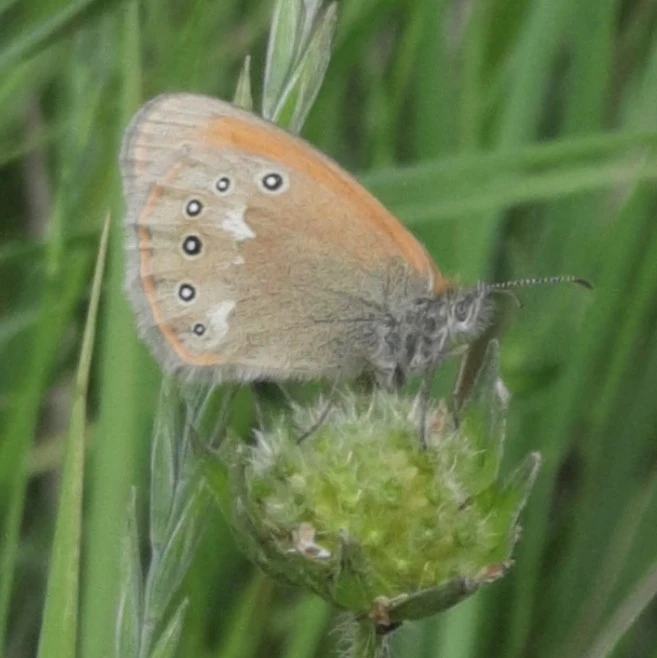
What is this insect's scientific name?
Coenonympha glycerion (also Coenonympha iphis)
